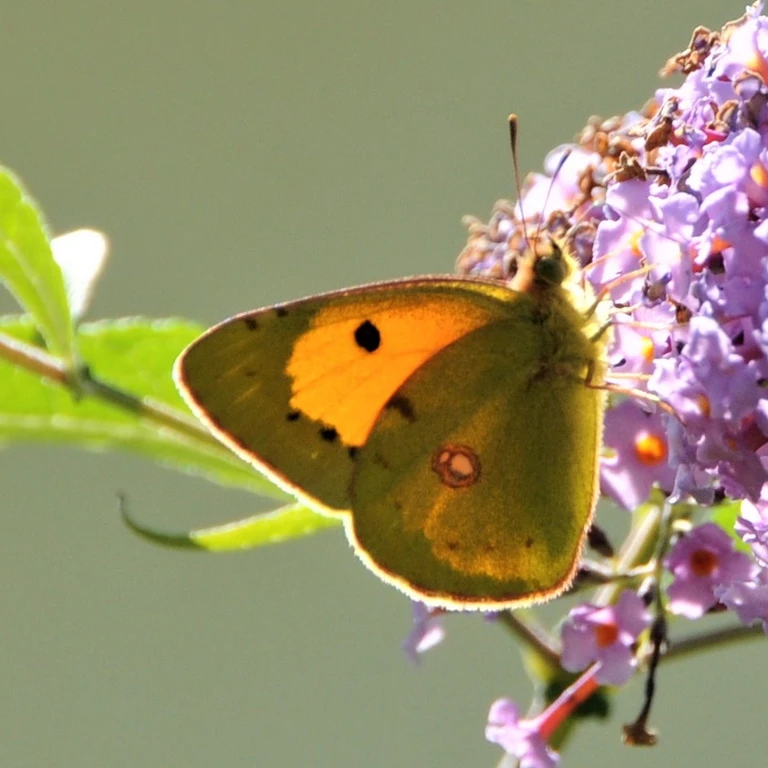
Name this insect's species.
Colias croceus
